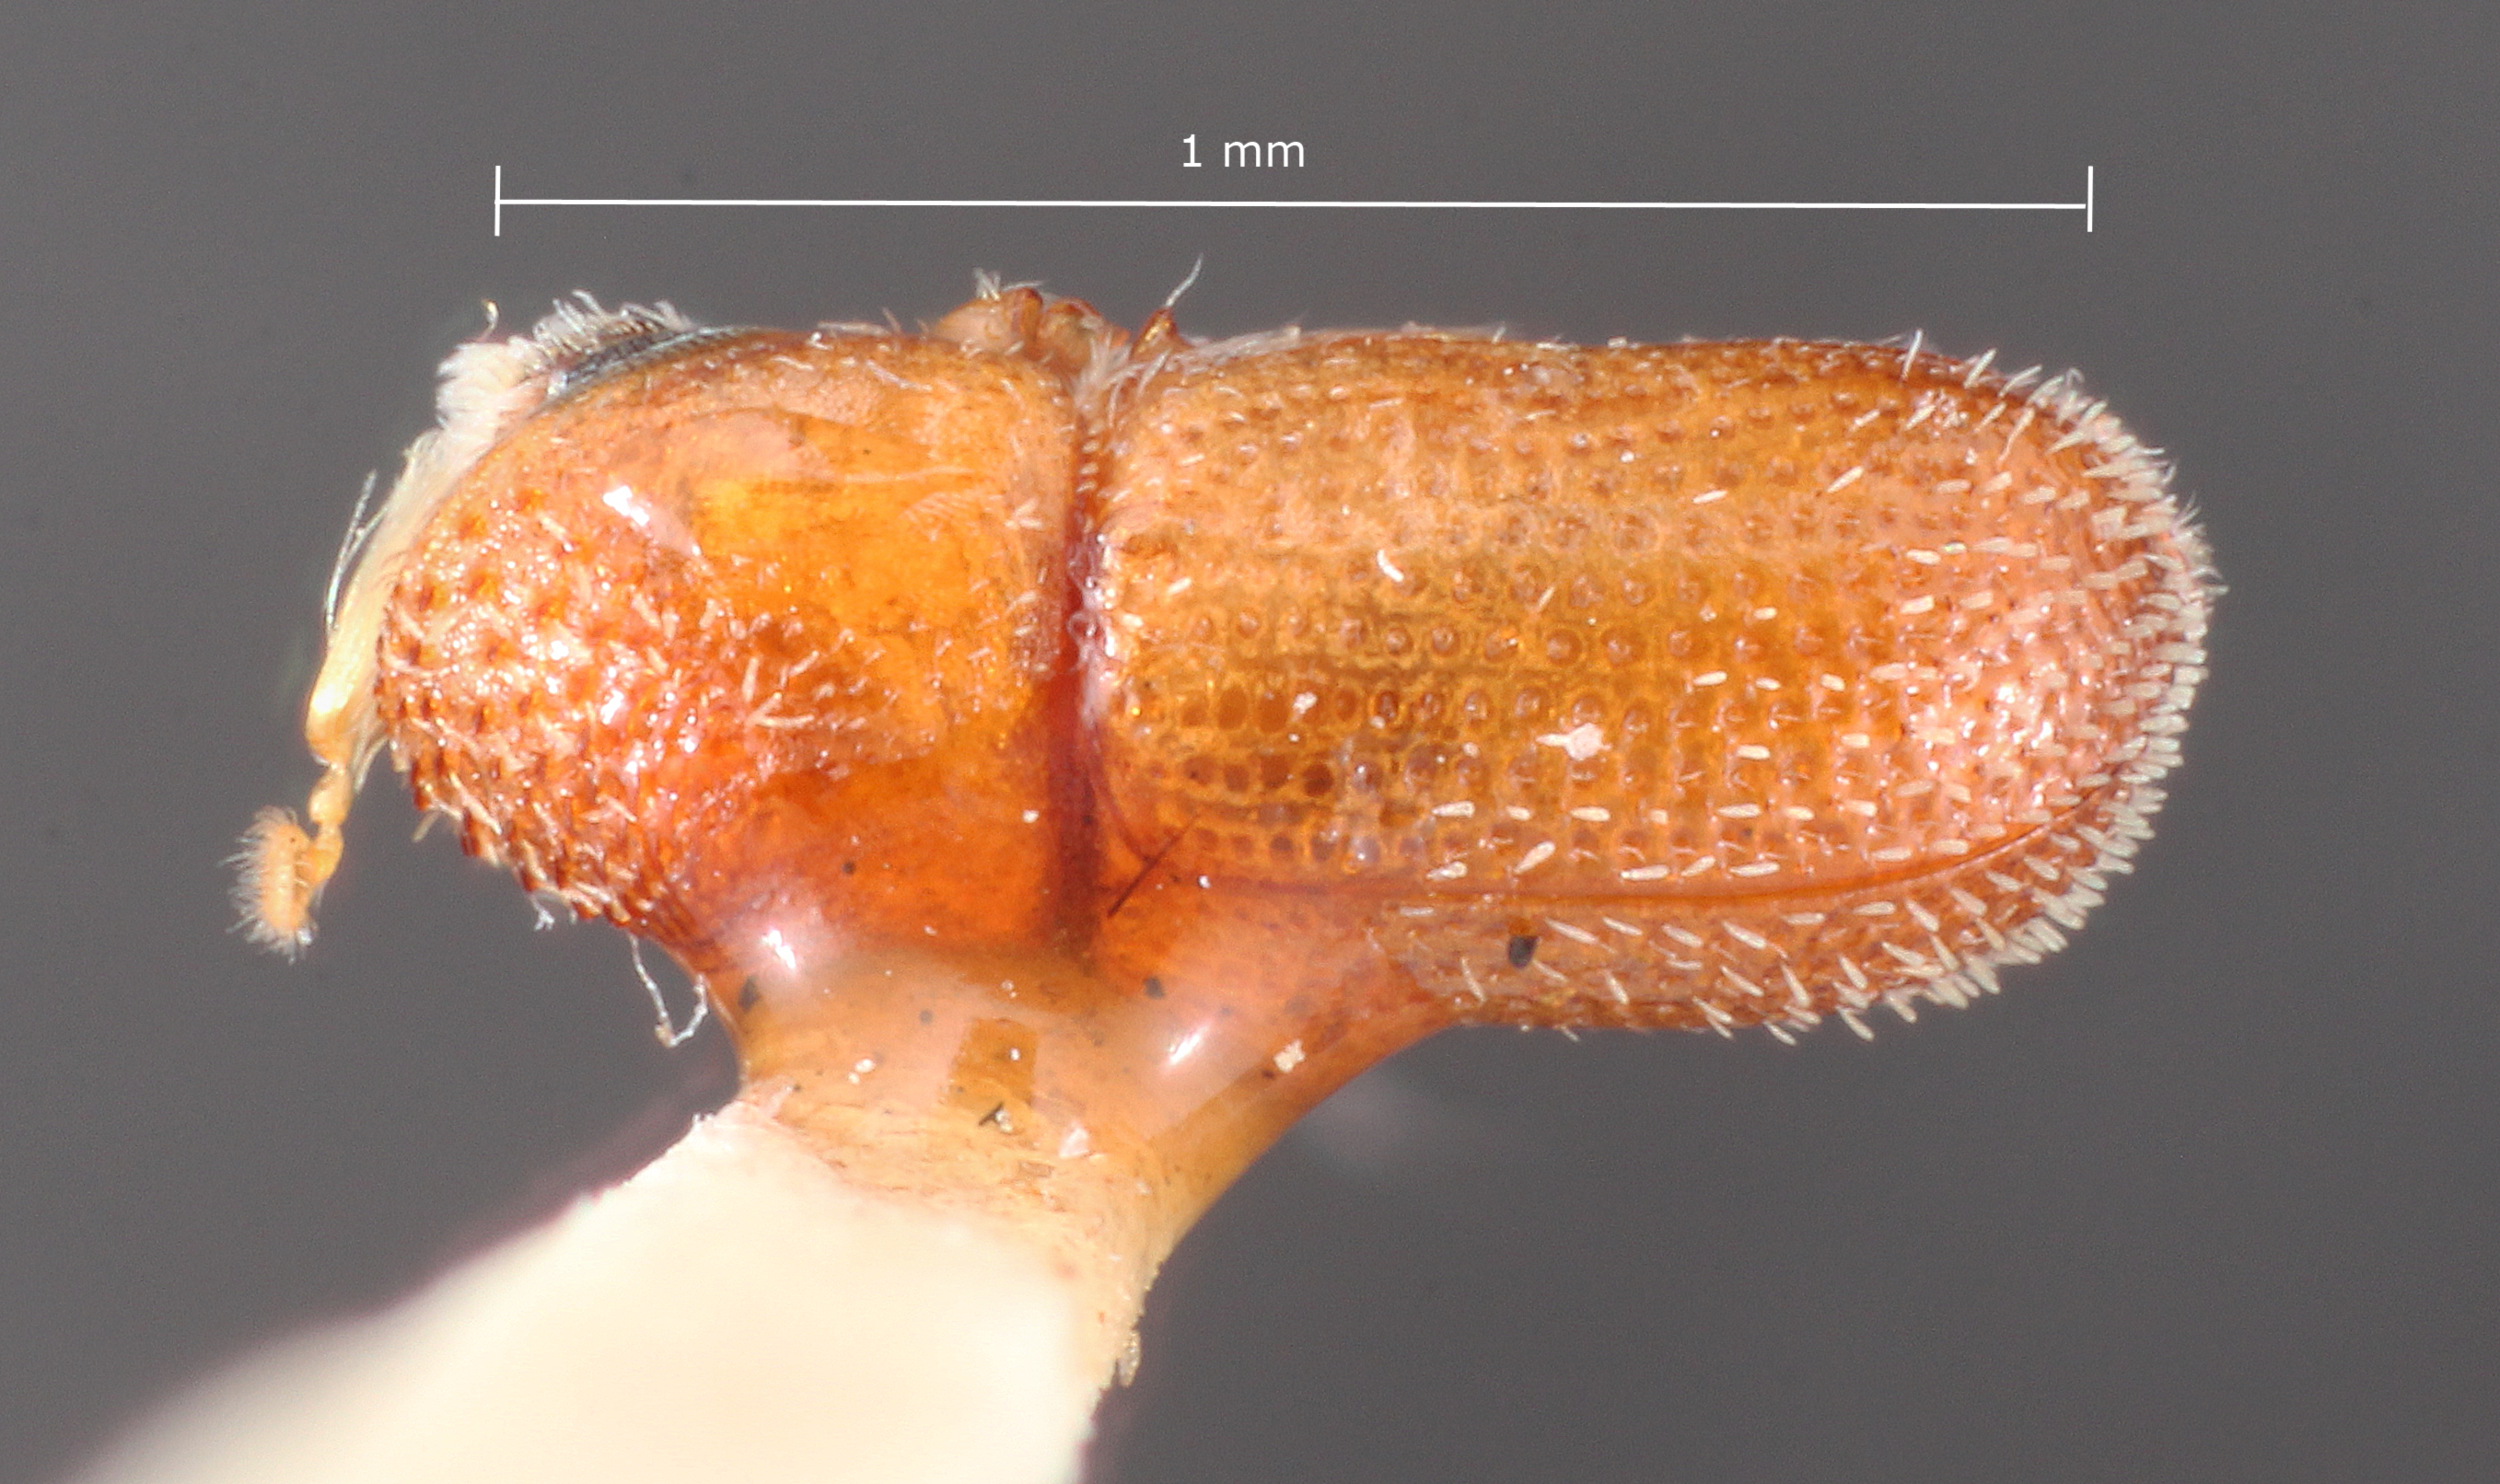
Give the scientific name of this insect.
Cryptocleptes insularis
